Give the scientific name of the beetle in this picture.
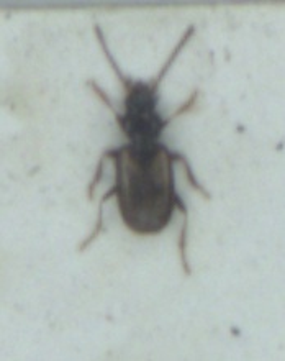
Tachys scutellaris
